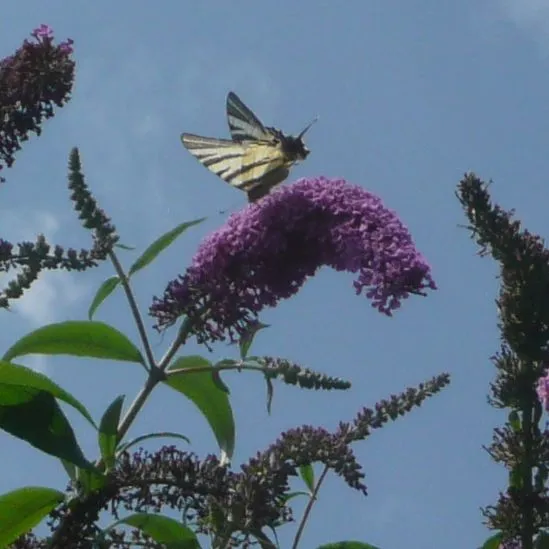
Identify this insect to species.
Iphiclides podalirius
